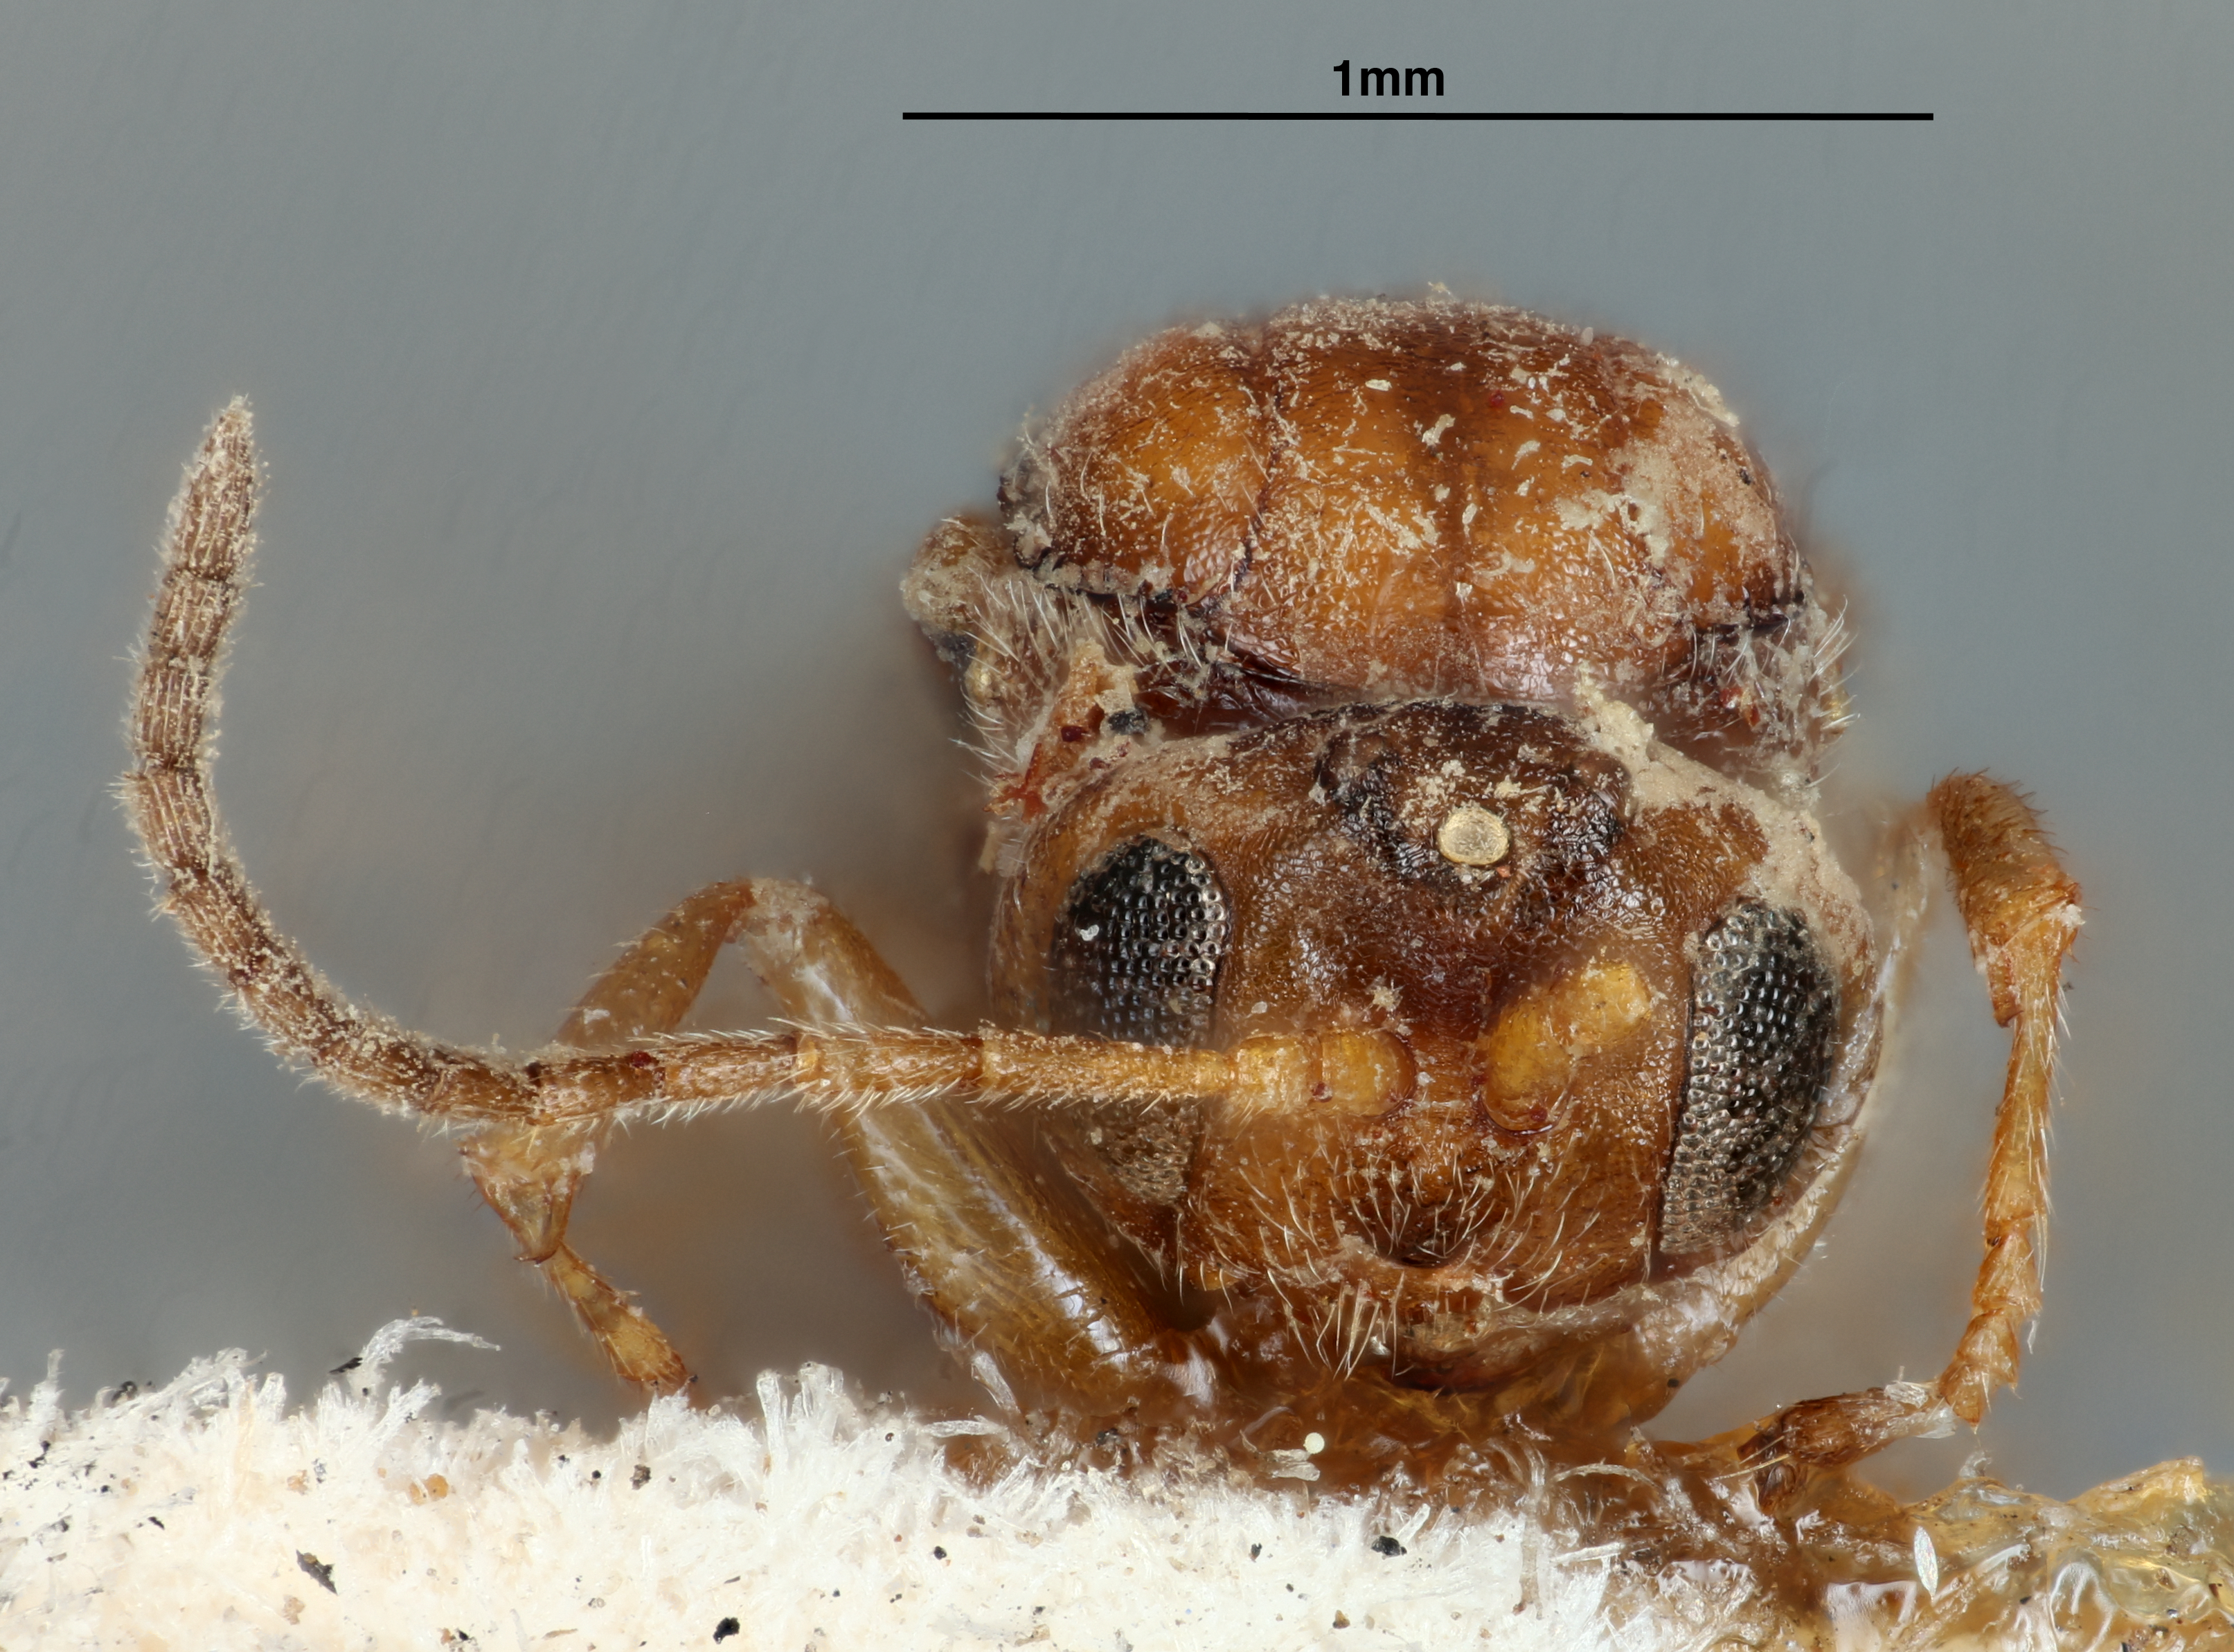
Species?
Andricus difficilis
